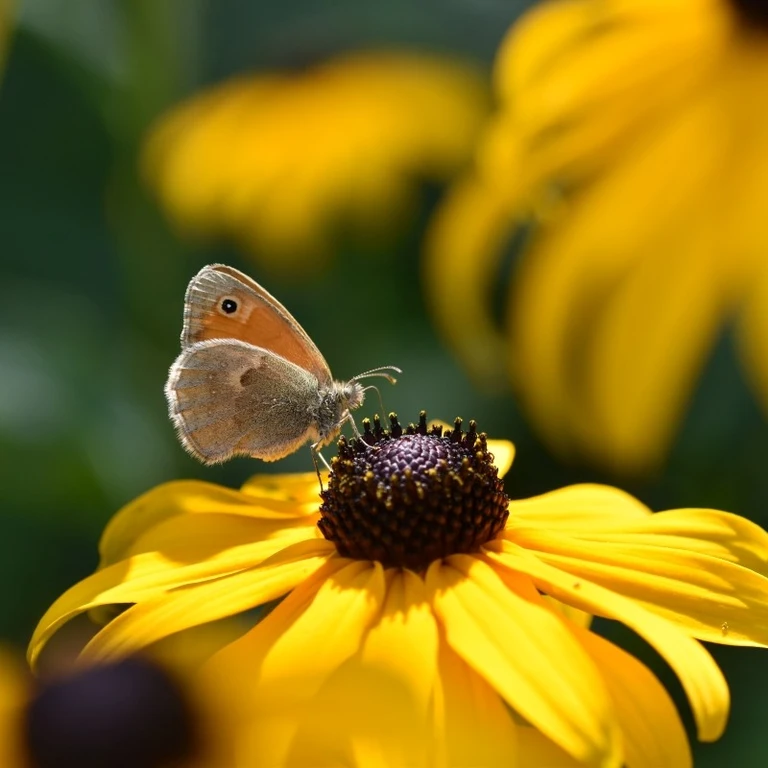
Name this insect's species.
Coenonympha pamphilus
